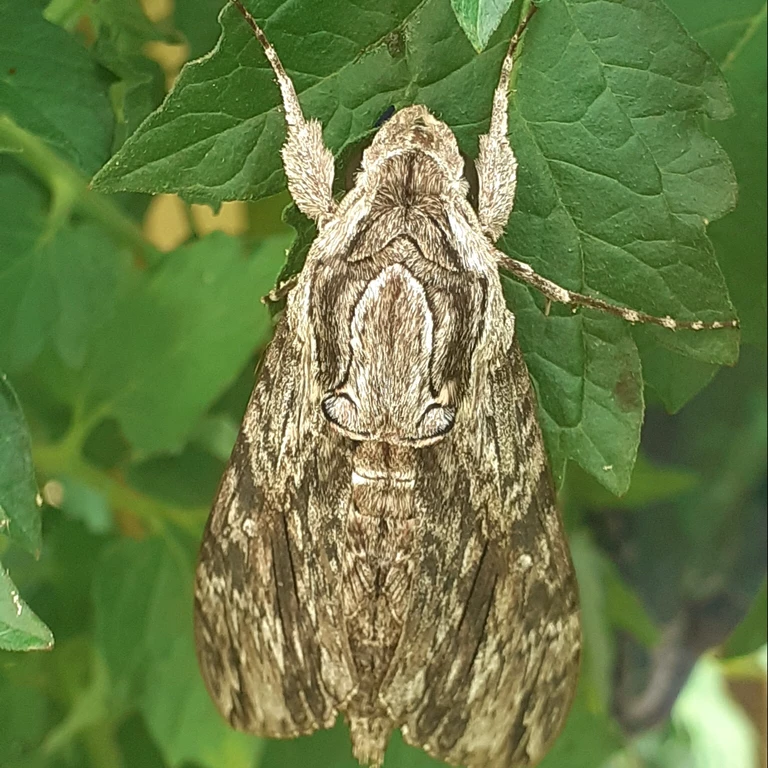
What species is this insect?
Agrius convolvuli
